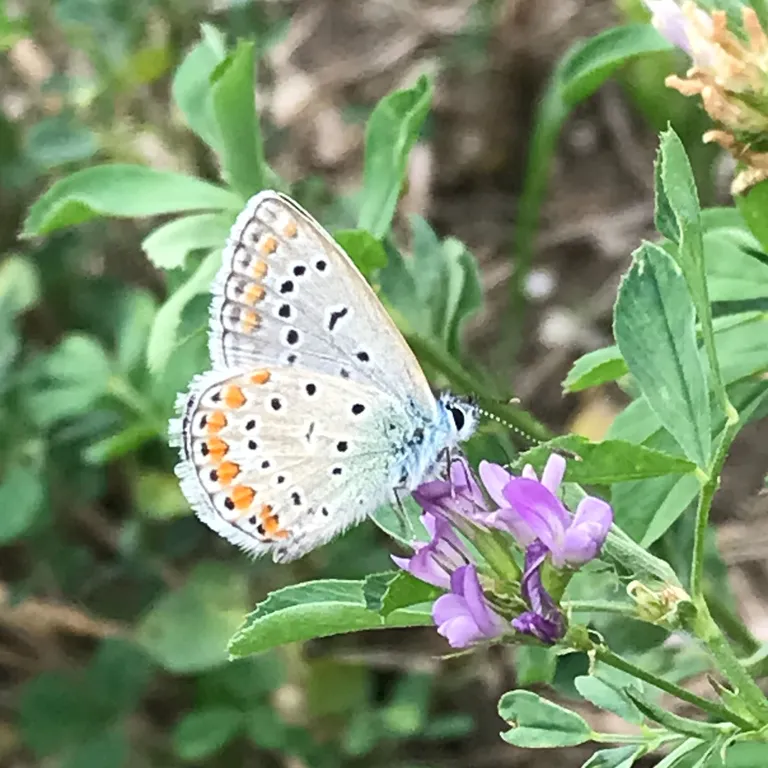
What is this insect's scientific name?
Polyommatus icarus
